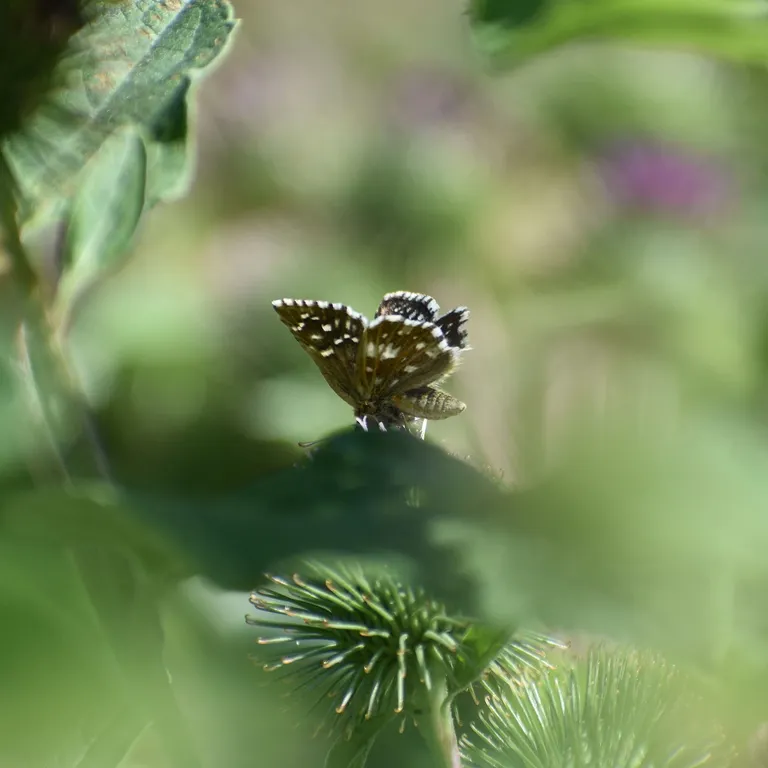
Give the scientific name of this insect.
Pyrgus malvae
